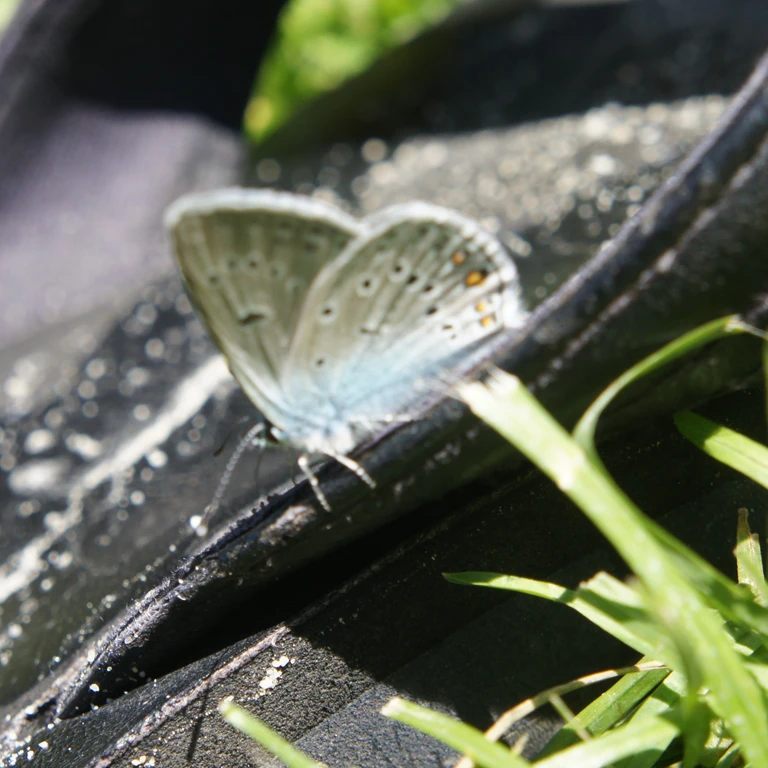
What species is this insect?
Polyommatus amandus (also Plebejus amanda)
